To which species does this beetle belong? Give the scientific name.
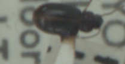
Bradycellus ruficollis
